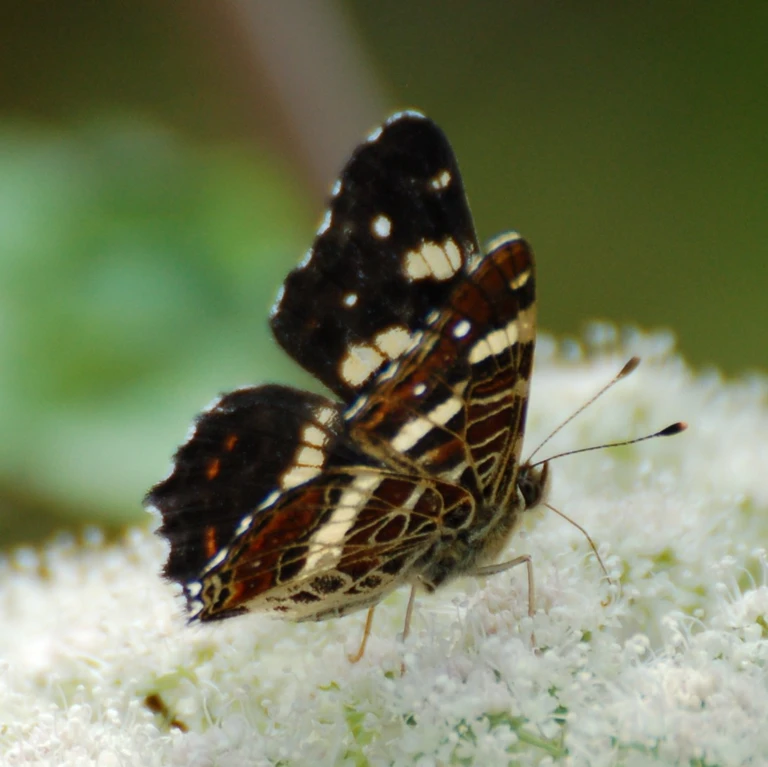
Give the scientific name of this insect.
Araschnia levana
